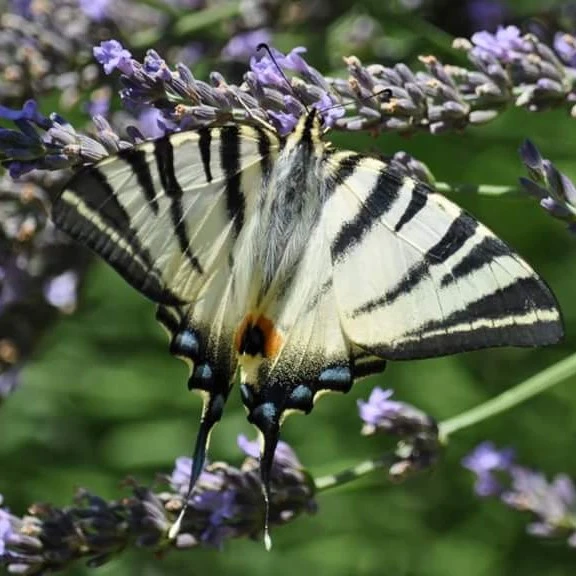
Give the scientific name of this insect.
Iphiclides podalirius
